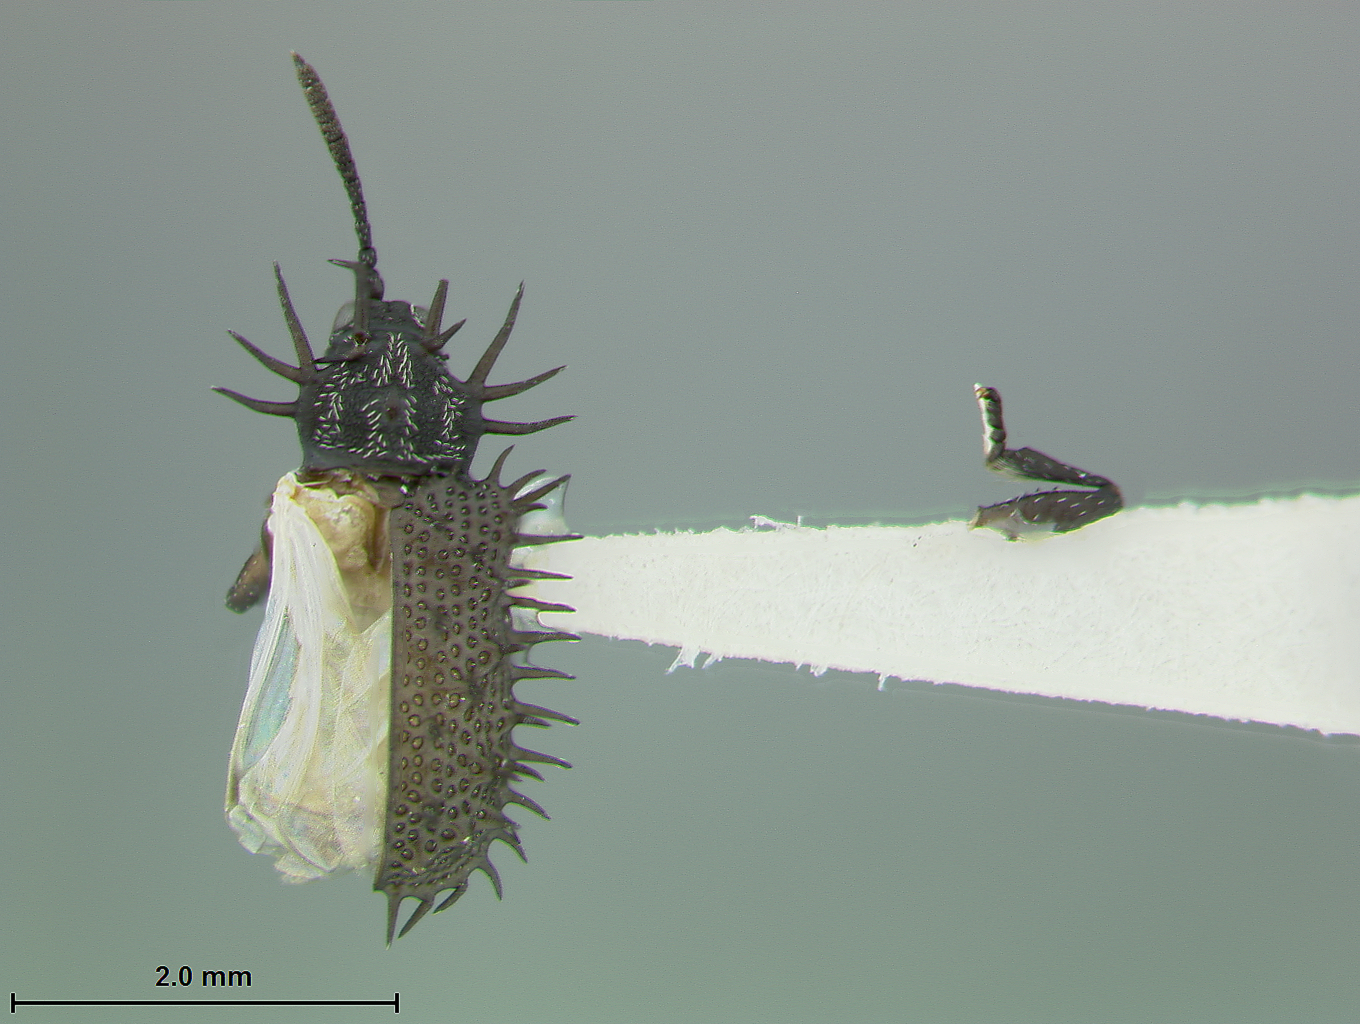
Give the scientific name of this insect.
Dactylispa luhi
